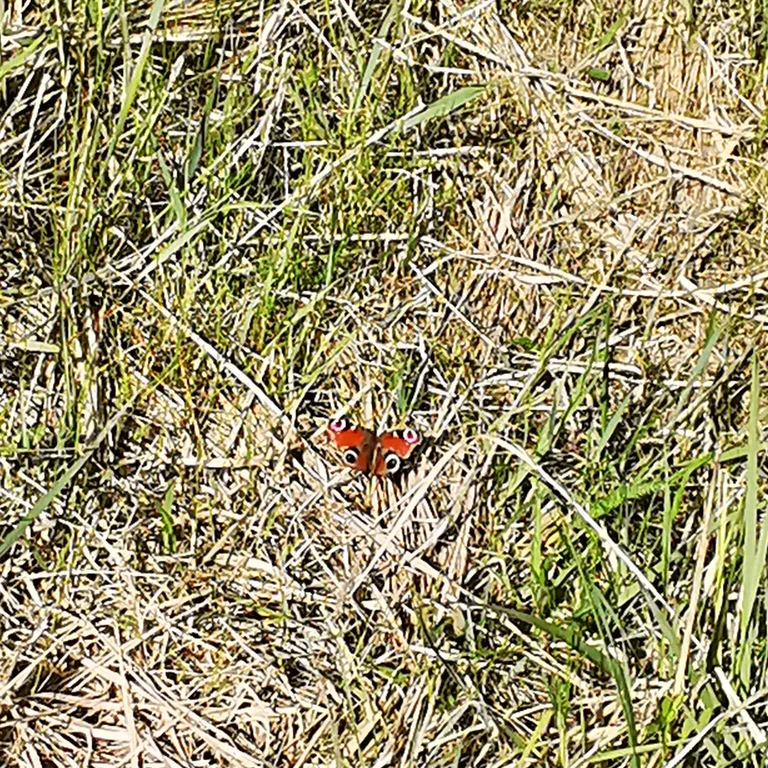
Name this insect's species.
Aglais io
